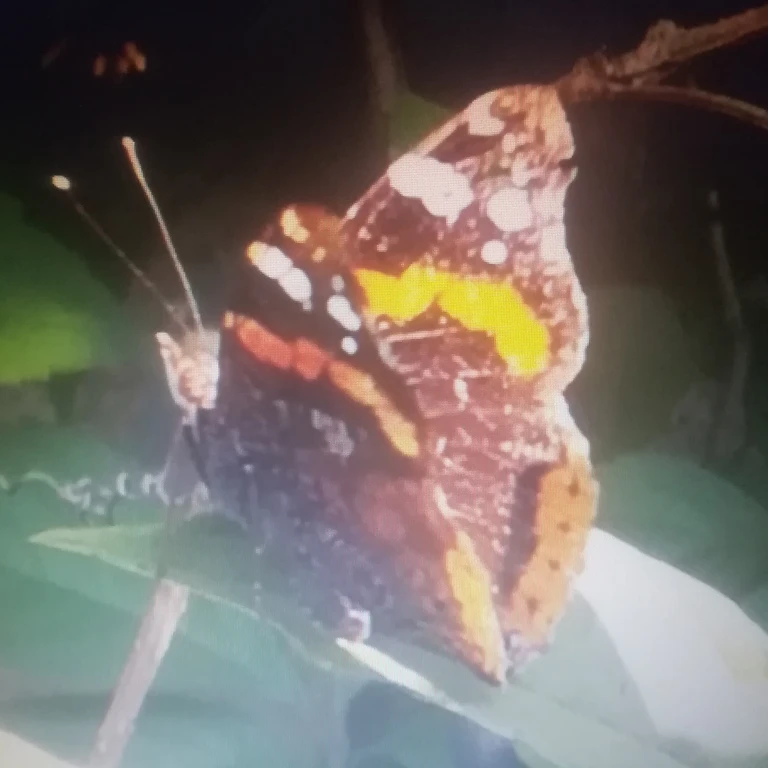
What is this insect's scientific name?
Vanessa atalanta
